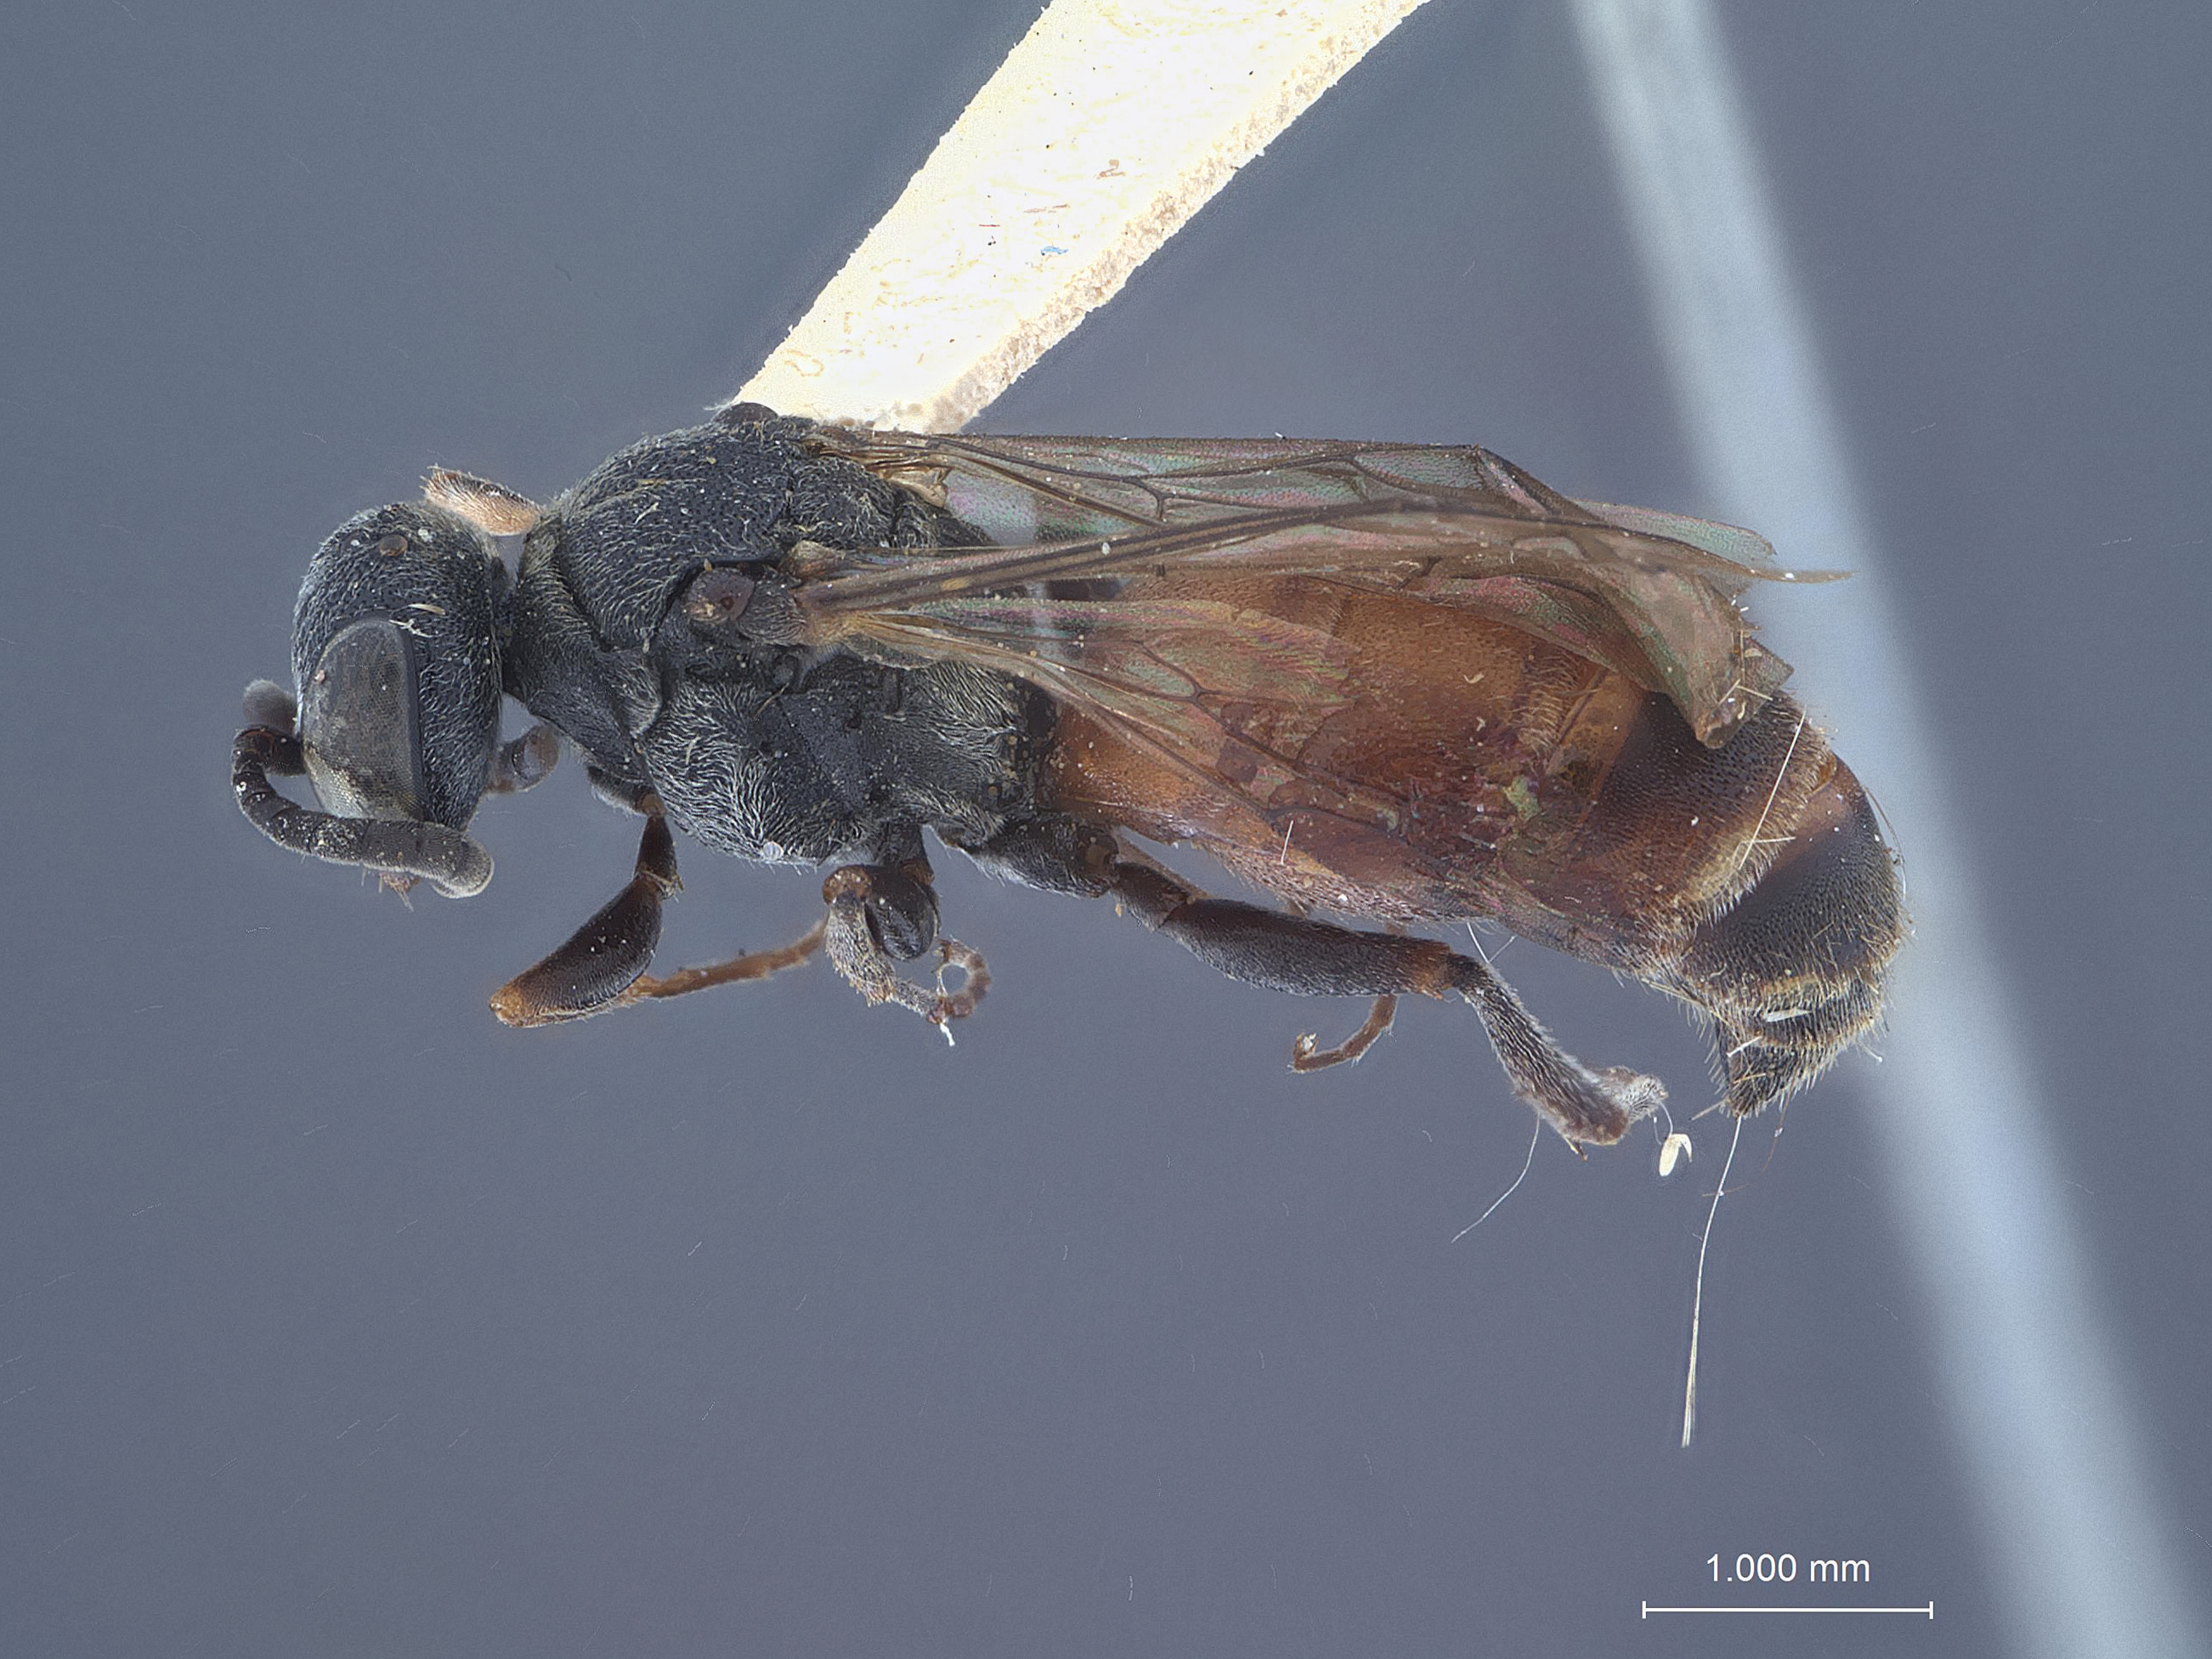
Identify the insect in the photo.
Plenoculus punctatus
